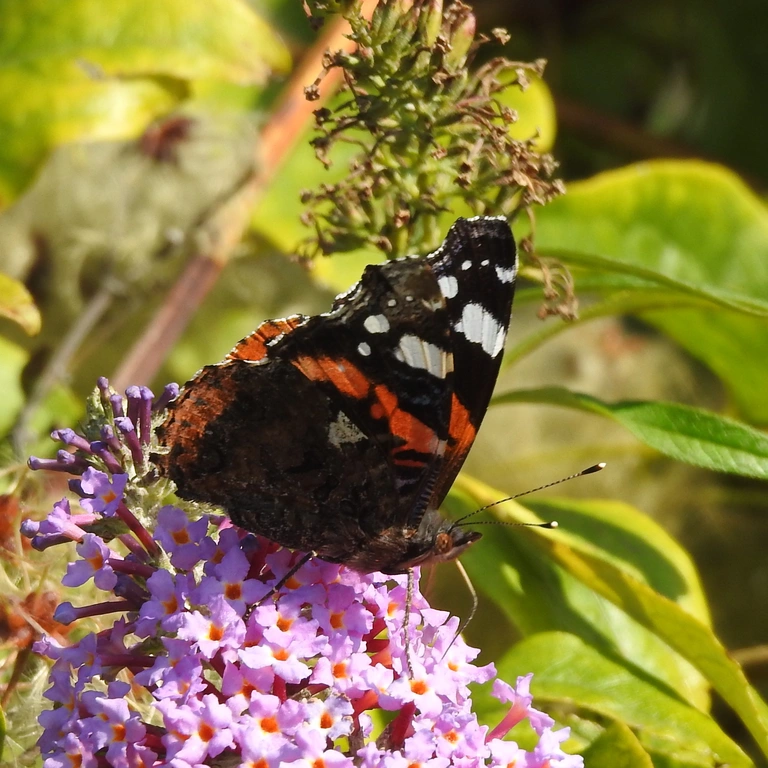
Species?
Vanessa atalanta
